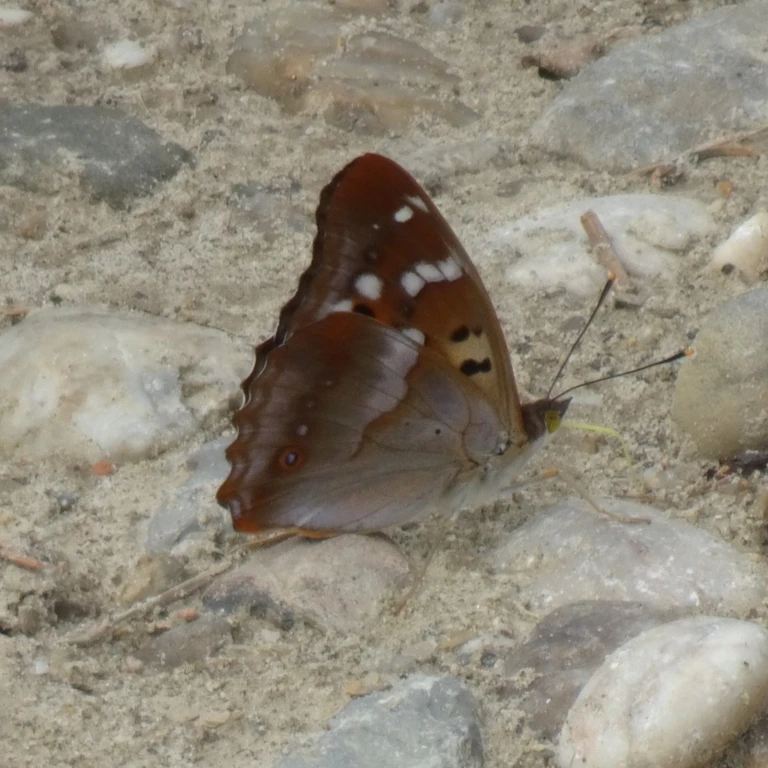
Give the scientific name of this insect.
Apatura ilia
